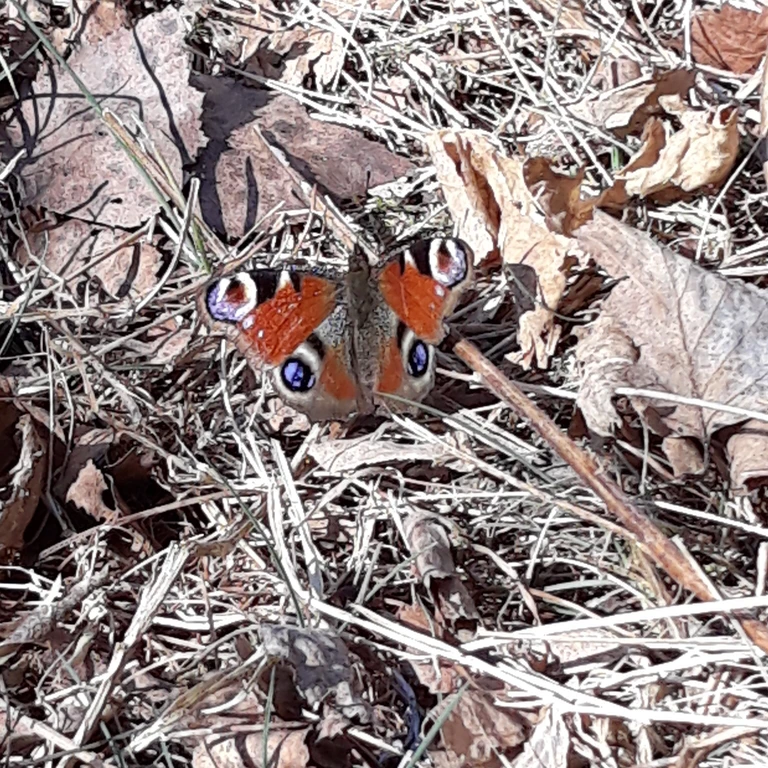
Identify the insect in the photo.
Aglais io
